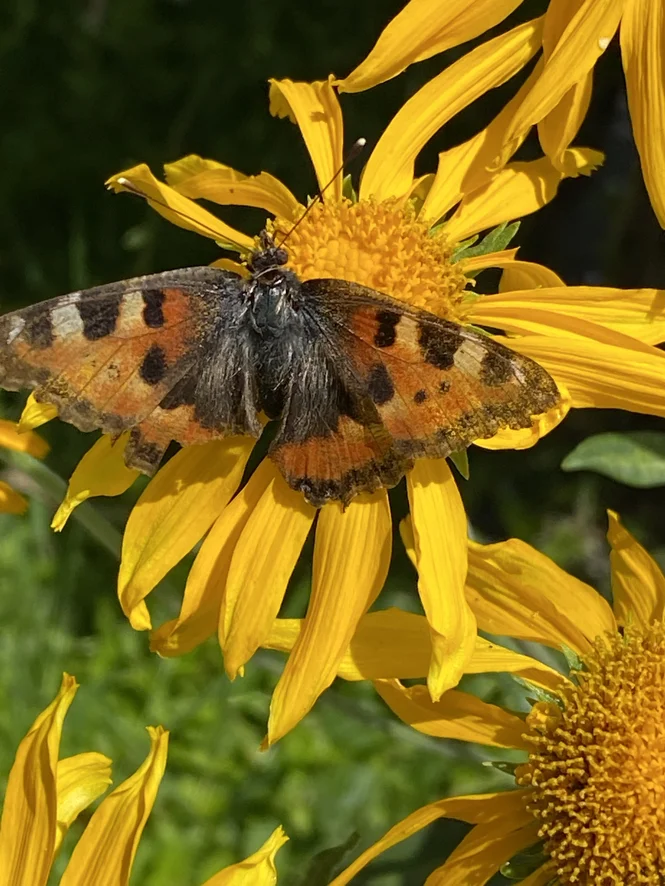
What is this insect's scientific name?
Aglais urticae
